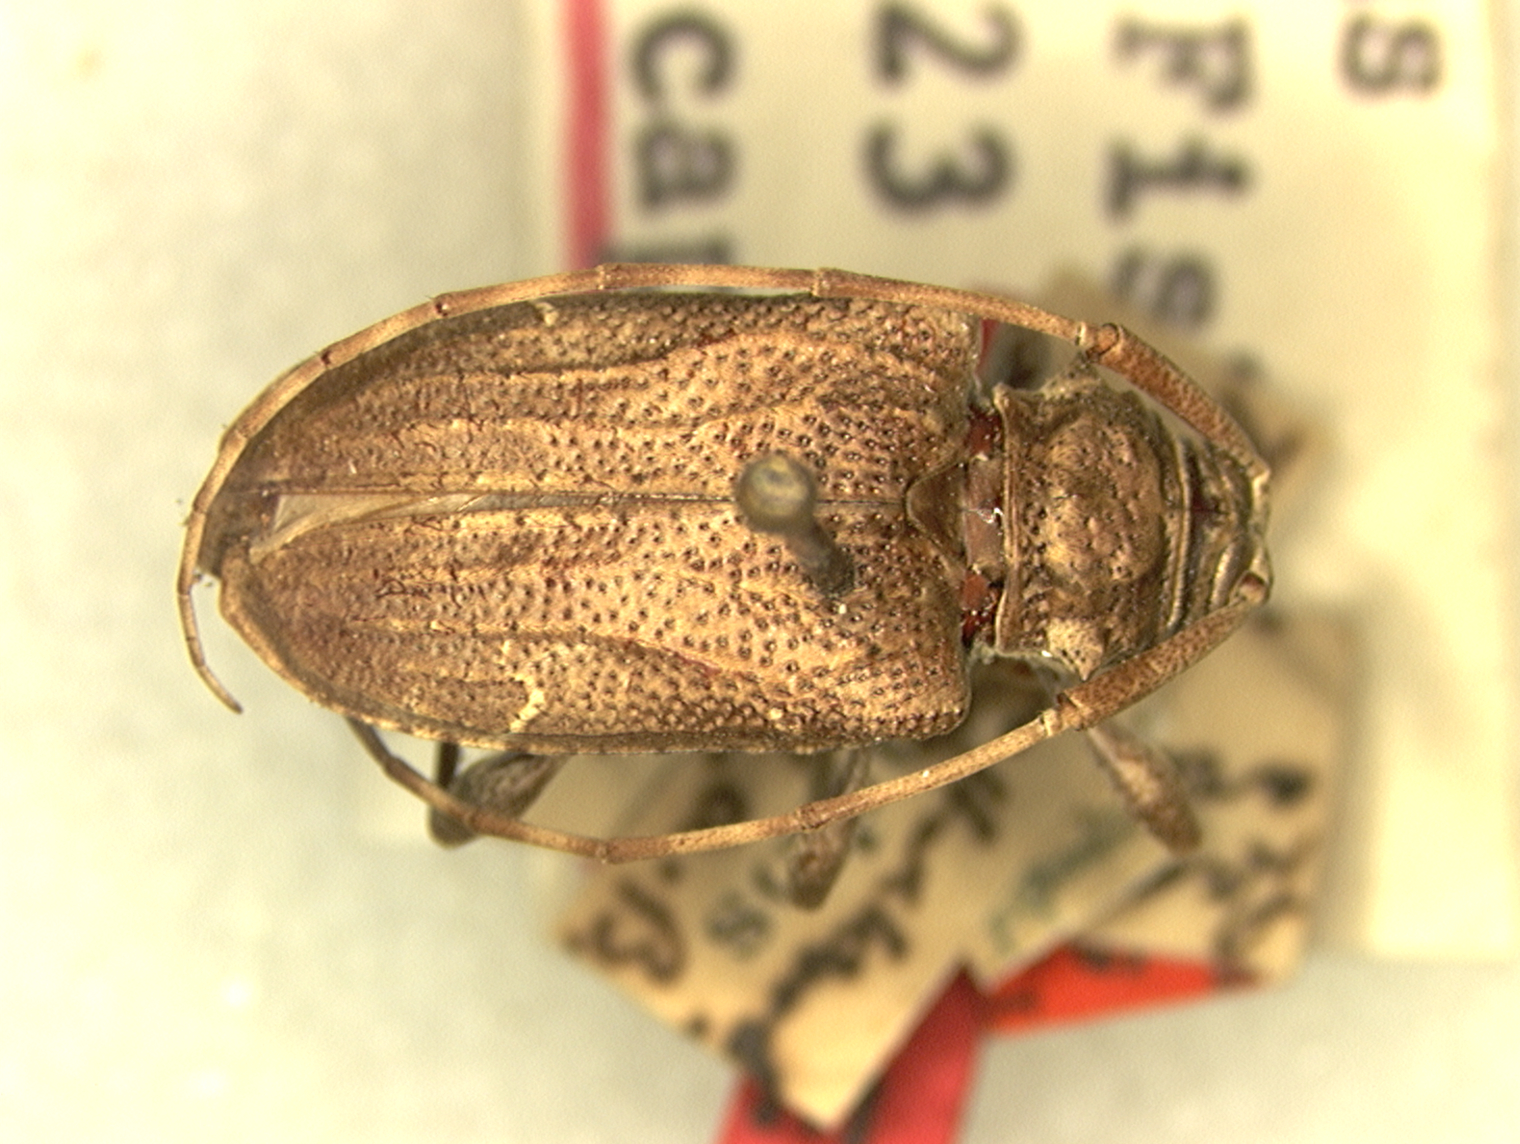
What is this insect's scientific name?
Lagocheirus unicolor
